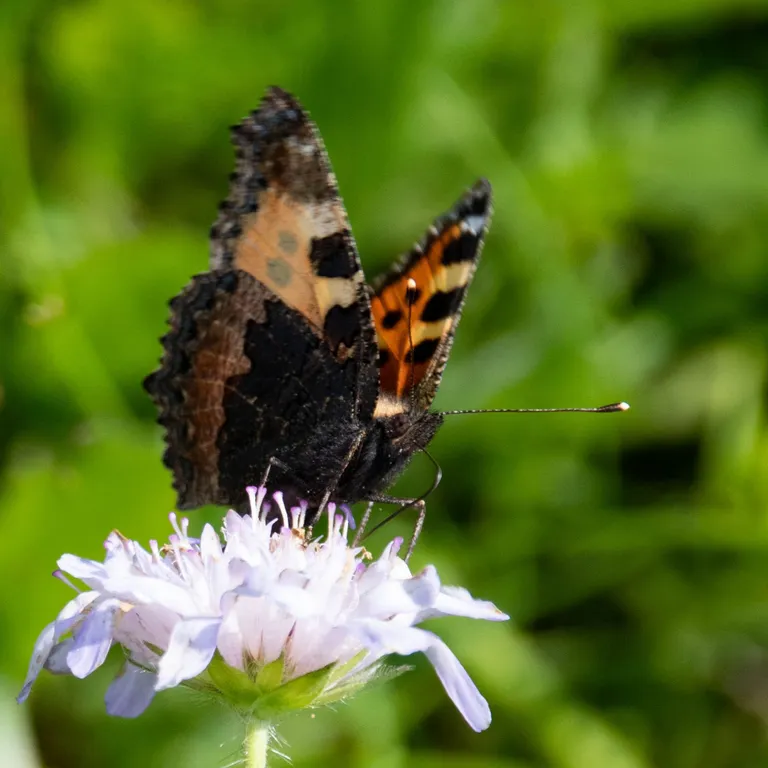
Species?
Aglais urticae
